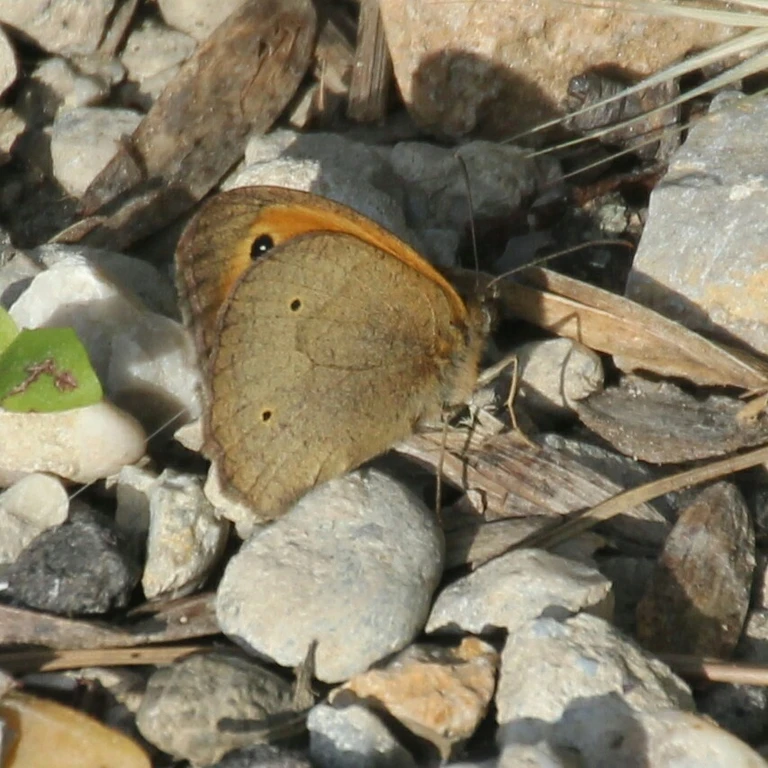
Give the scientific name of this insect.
Maniola jurtina
